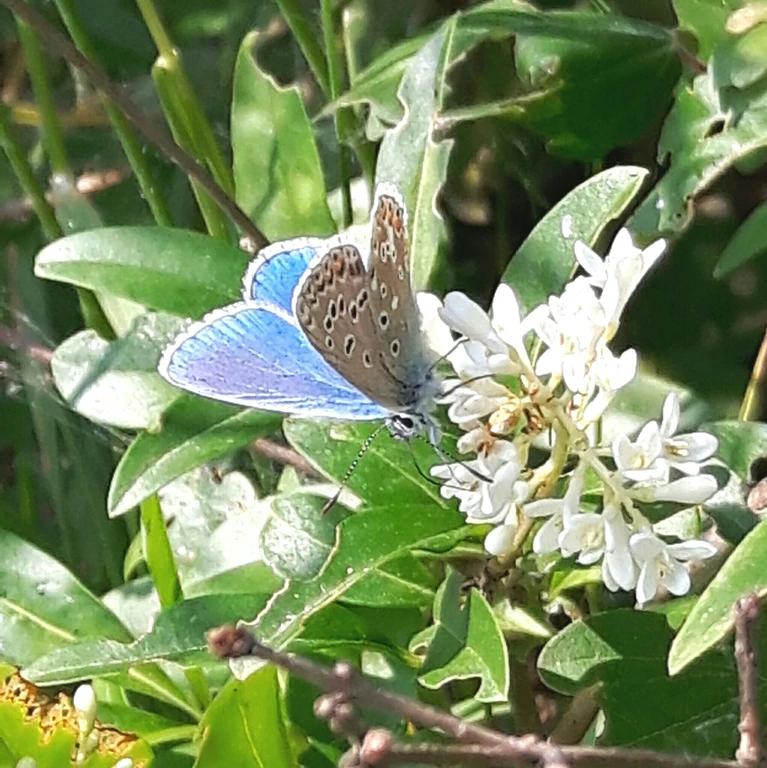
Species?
Lysandra bellargus
